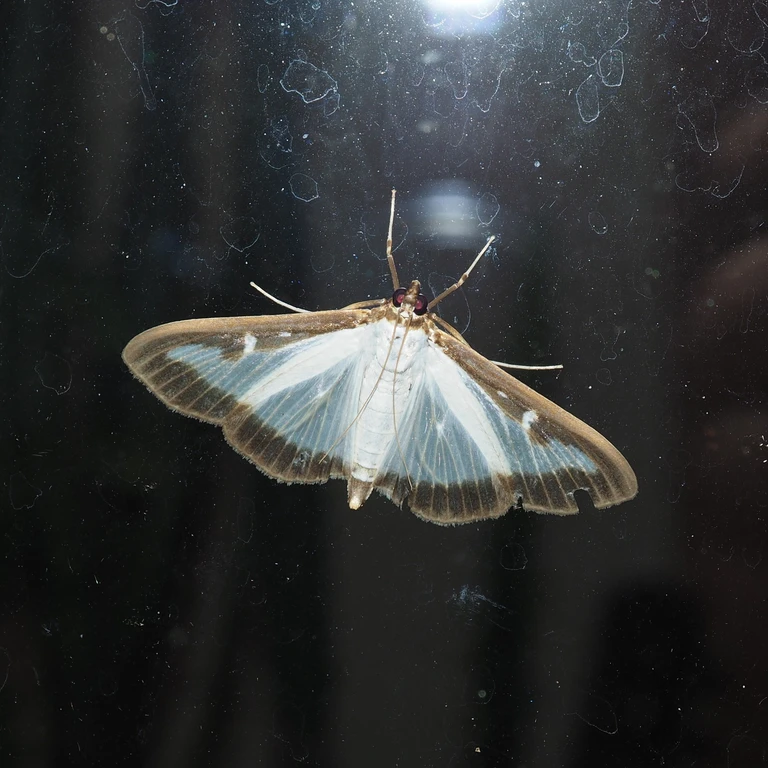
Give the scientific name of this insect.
Cydalima perspectalis
